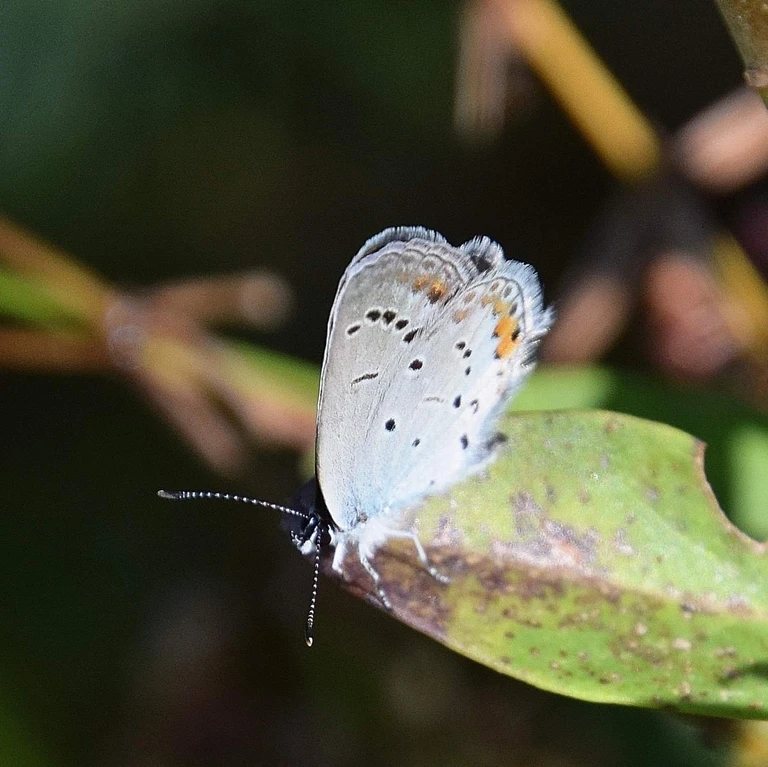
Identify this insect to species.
Cupido argiades (also Elkalyce argiades)
